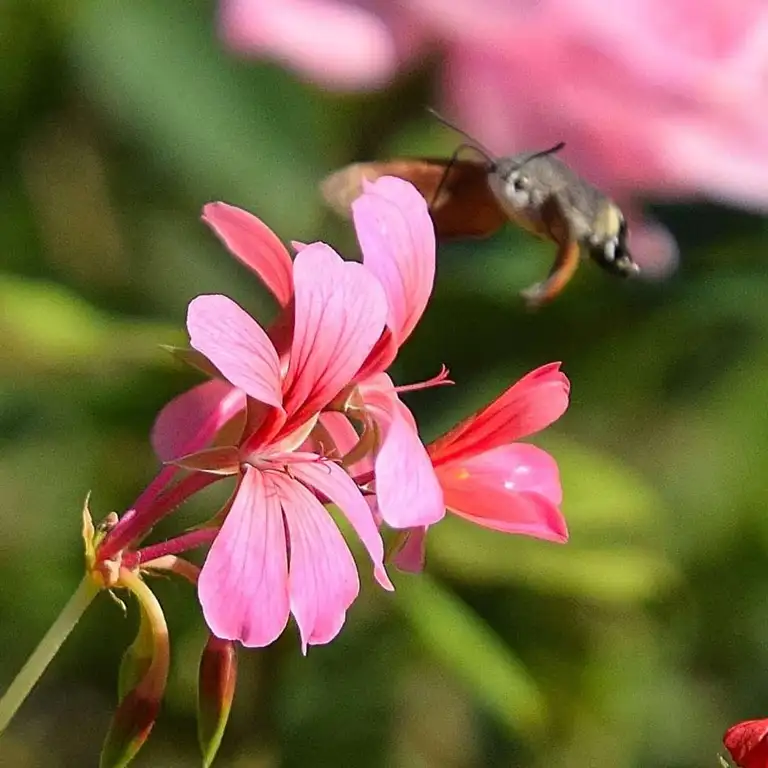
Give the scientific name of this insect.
Macroglossum stellatarum
